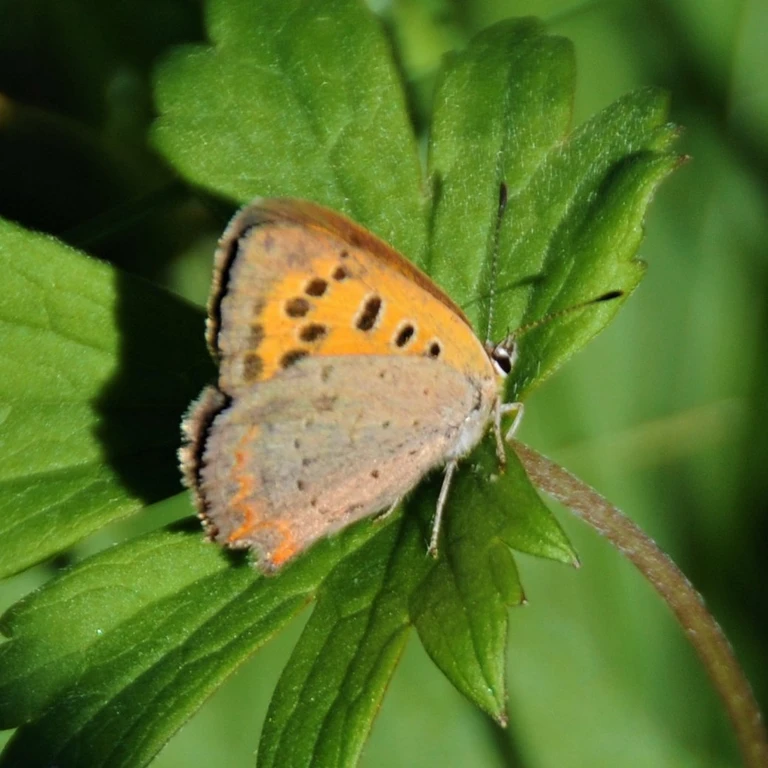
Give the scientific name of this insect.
Lycaena phlaeas
